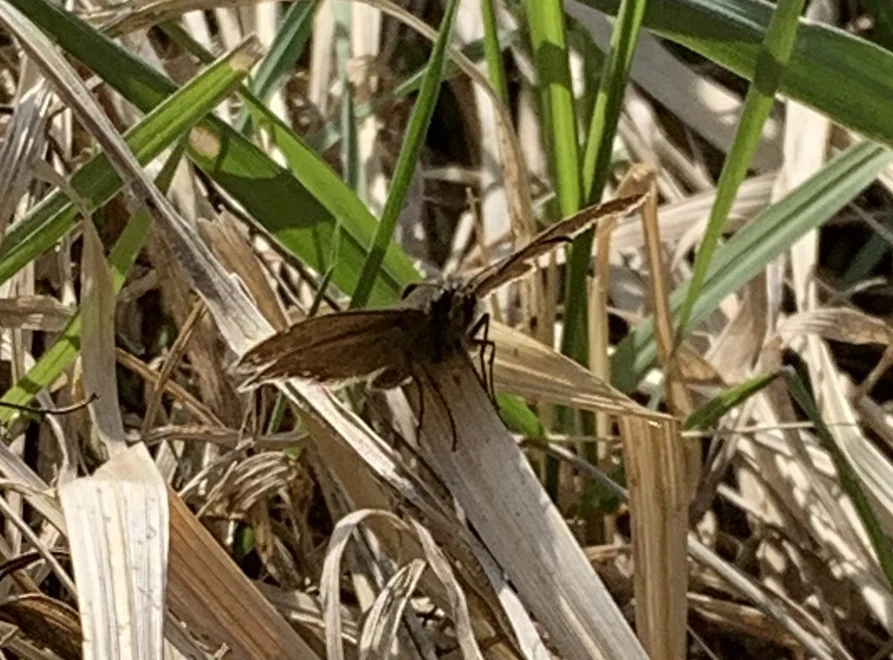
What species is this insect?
Erynnis tages
